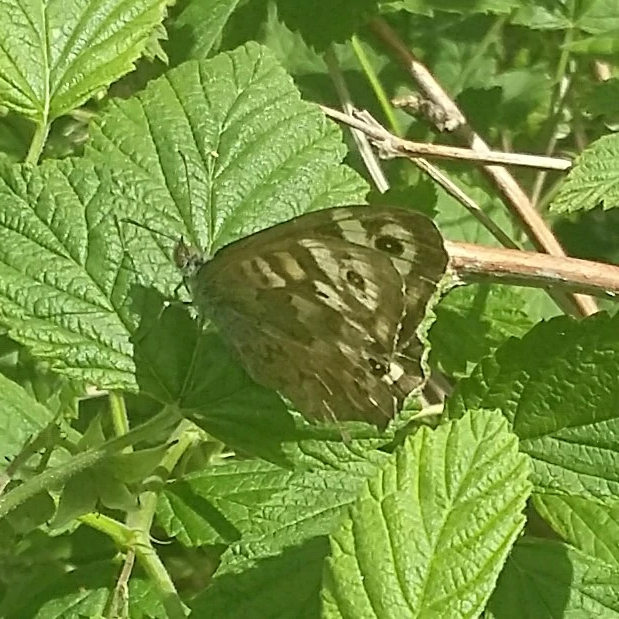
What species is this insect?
Pararge aegeria
